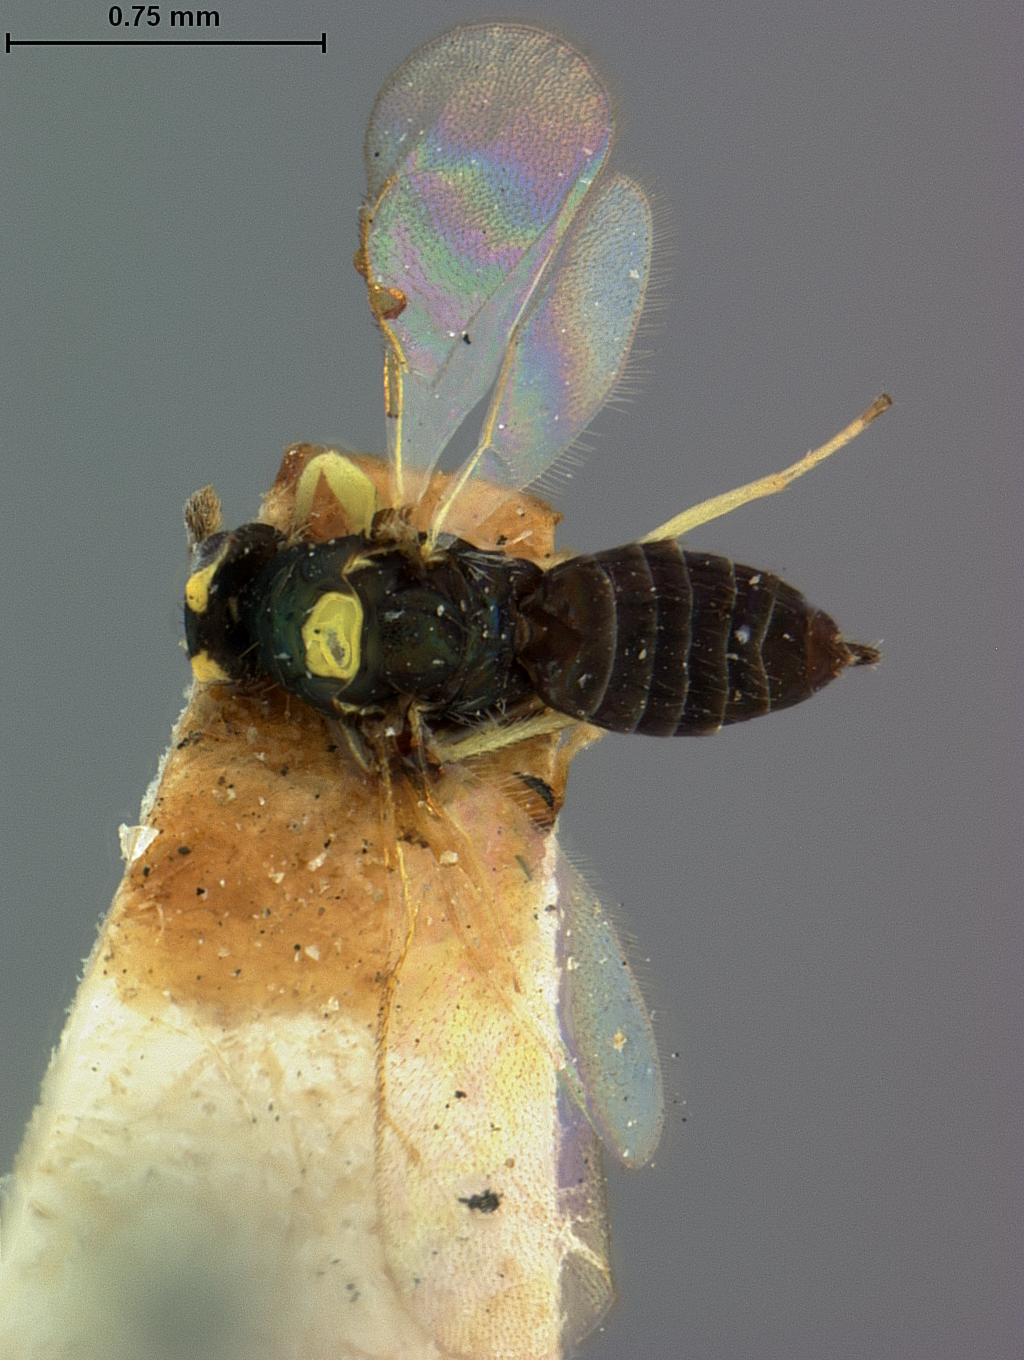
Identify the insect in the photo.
Cirrospilus flavomaculatus
